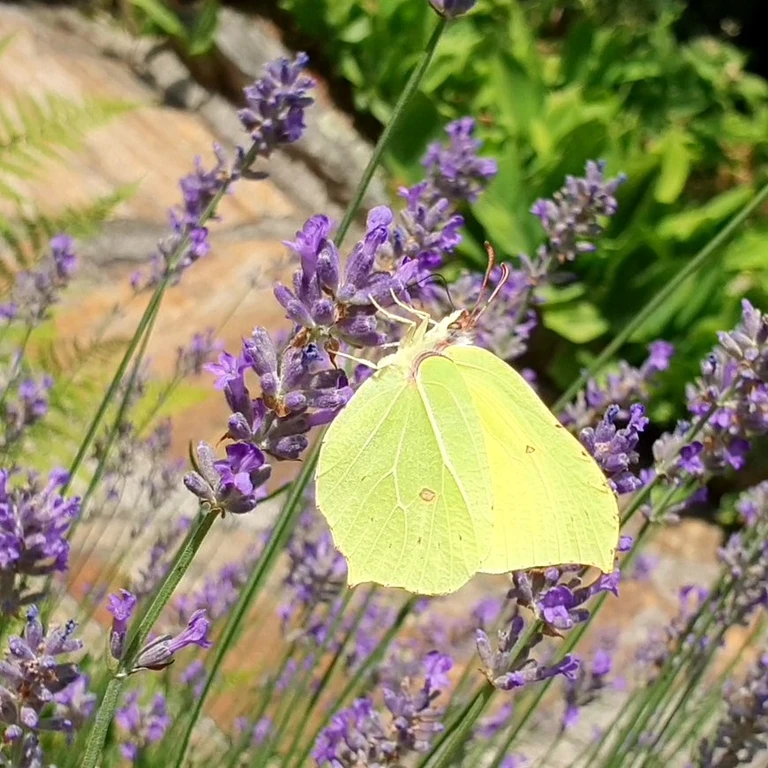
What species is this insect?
Gonepteryx rhamni
